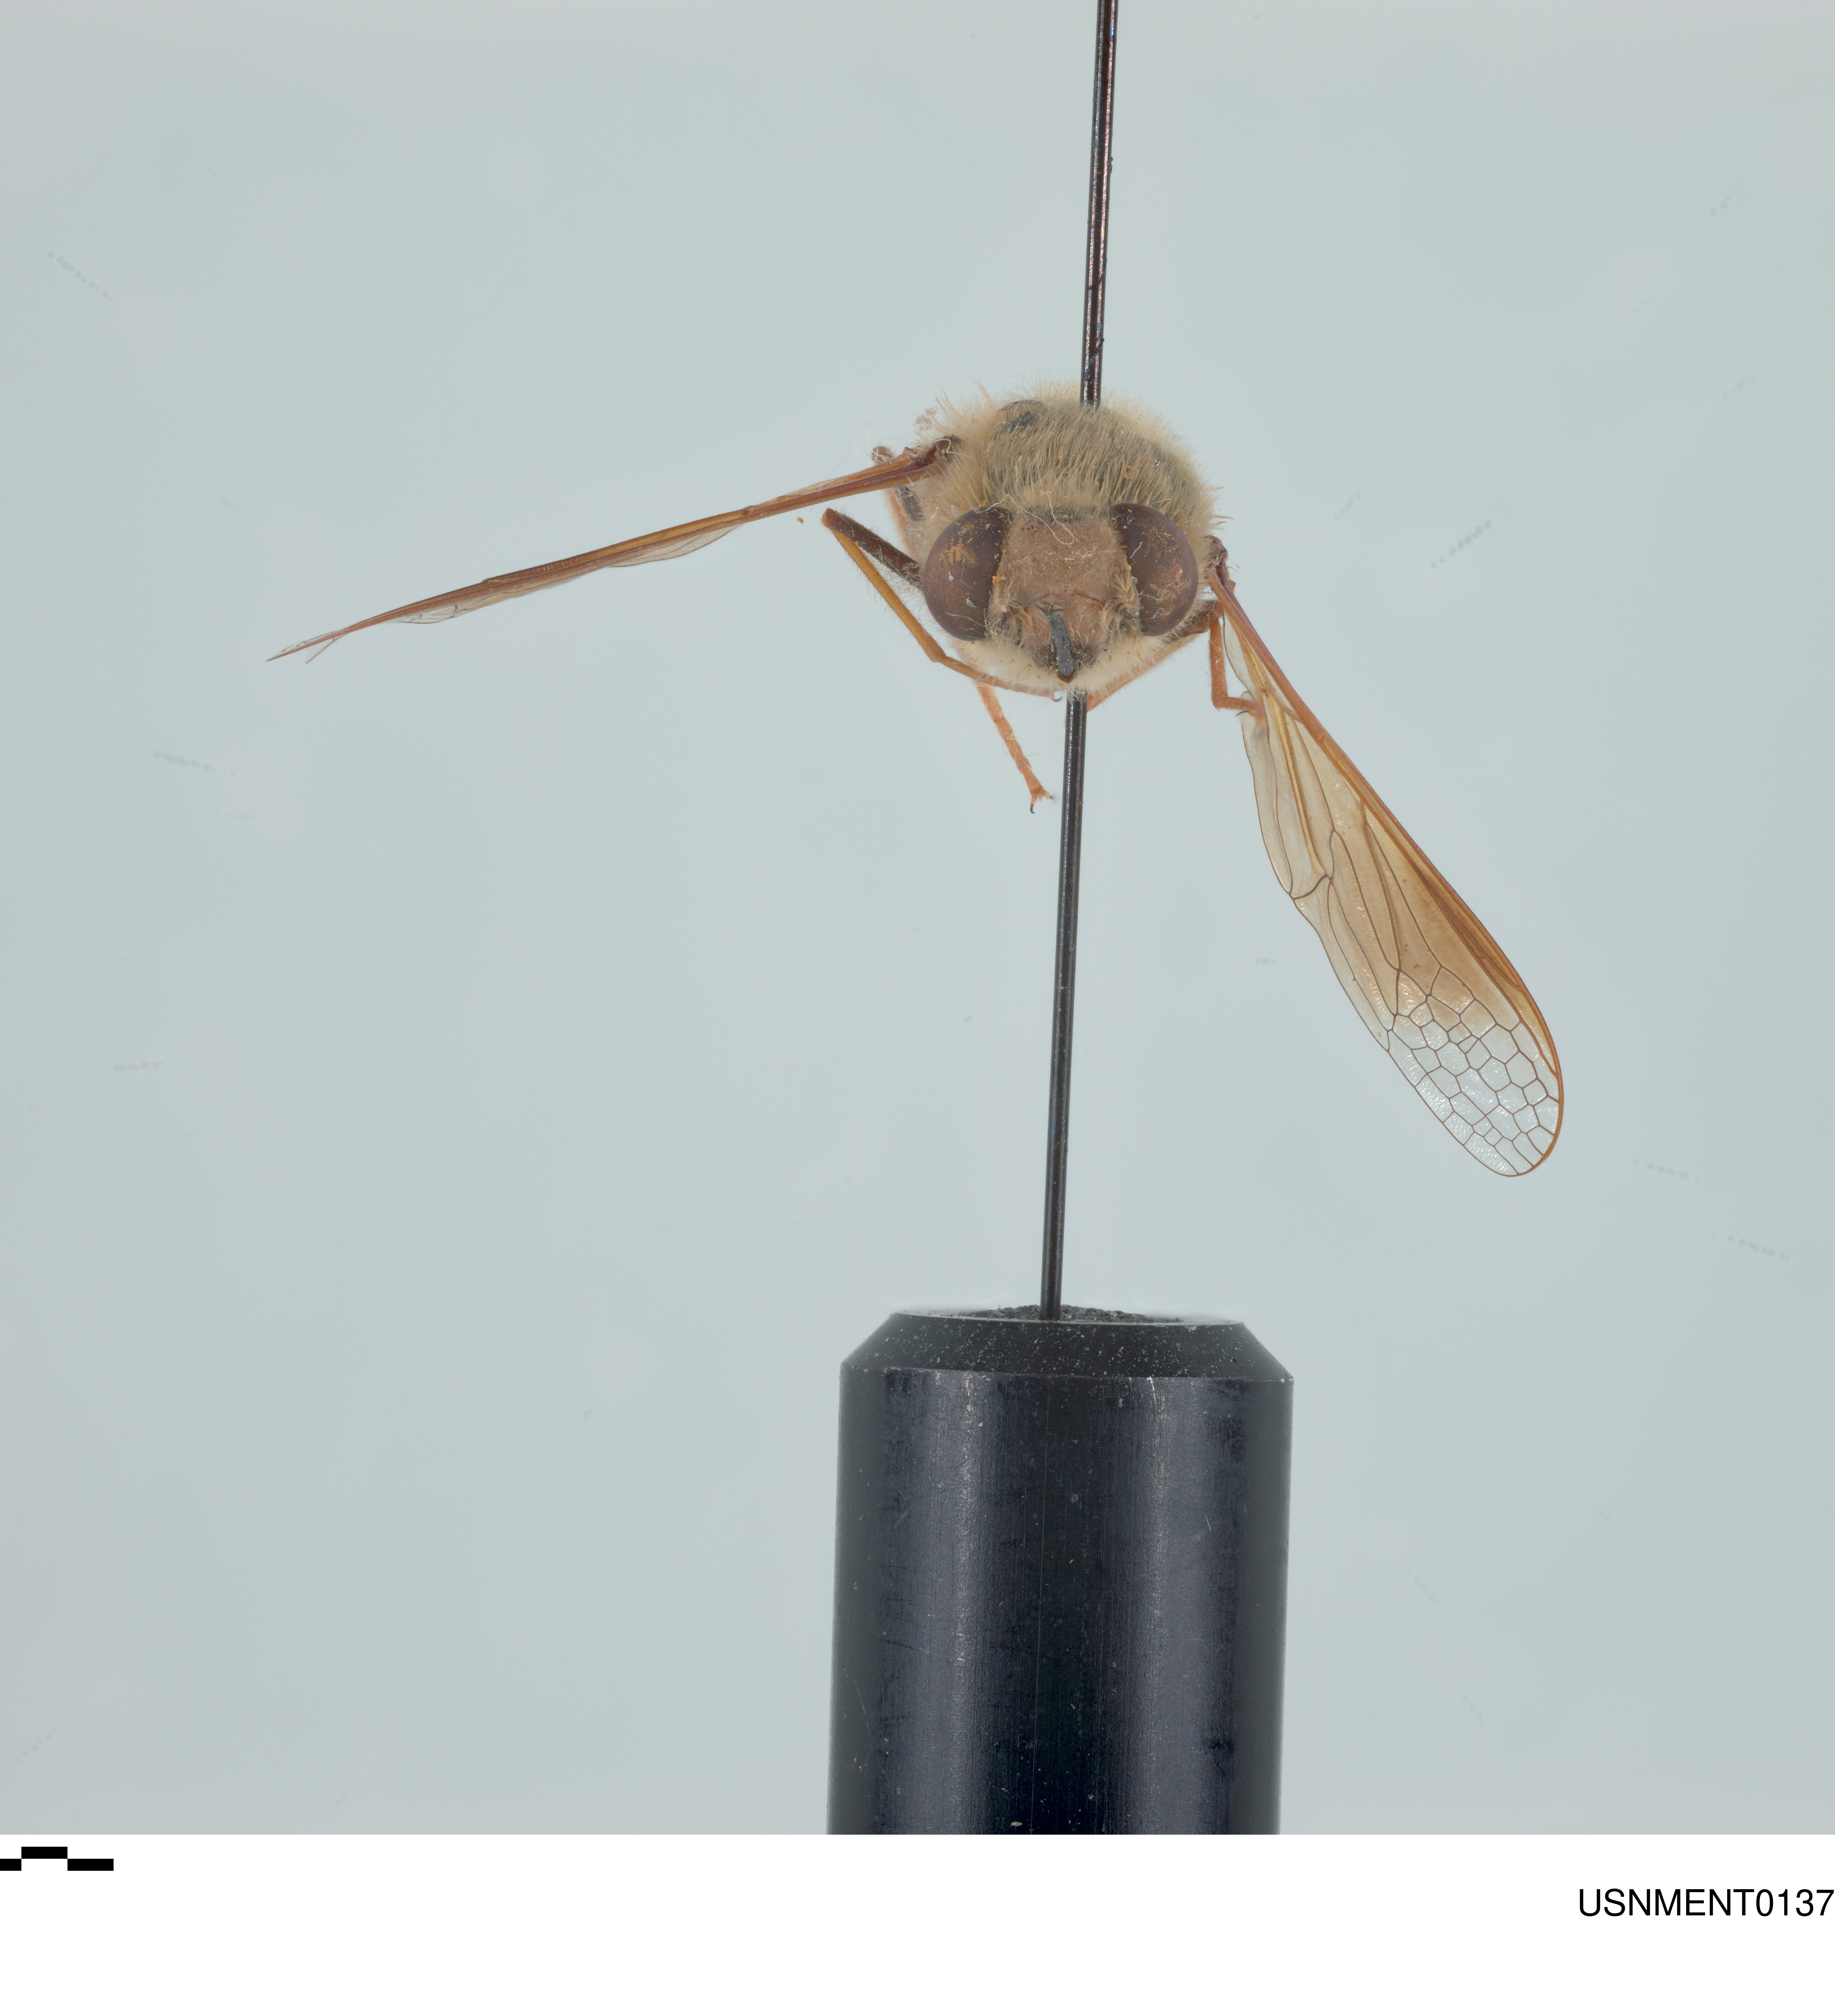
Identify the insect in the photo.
Nemestrinus aegyptiacus
